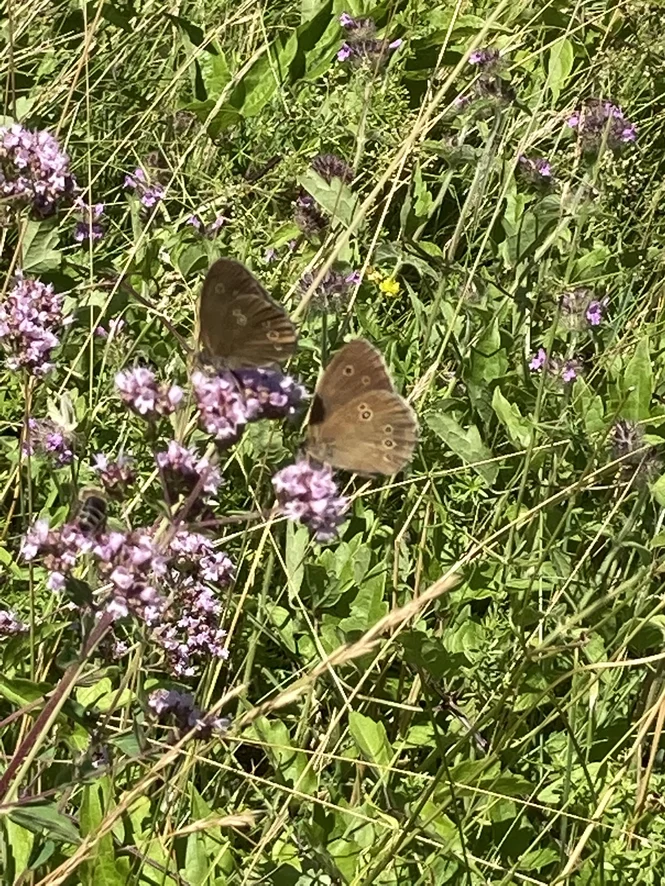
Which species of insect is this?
Aphantopus hyperantus
